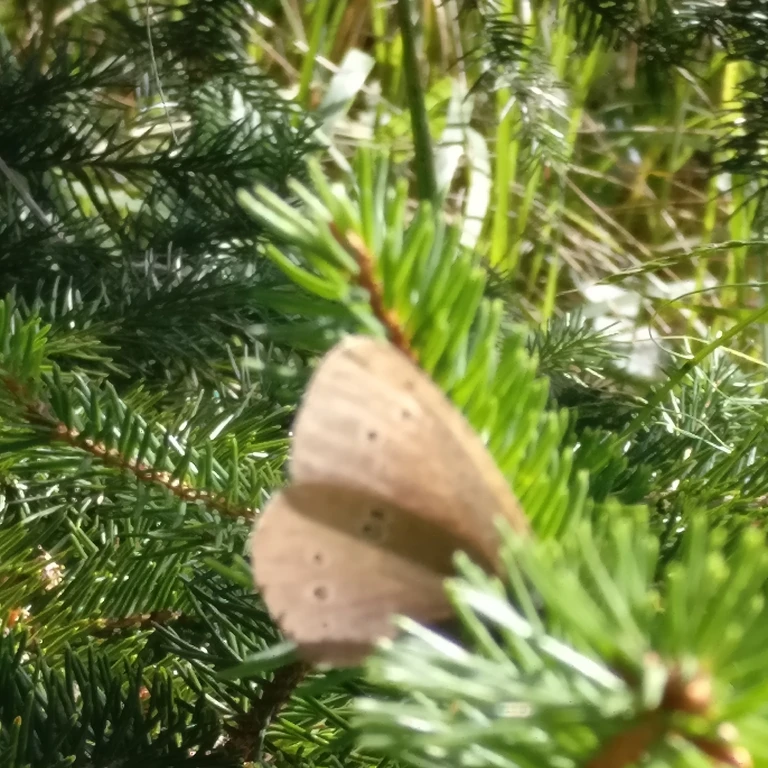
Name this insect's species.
Aphantopus hyperantus
